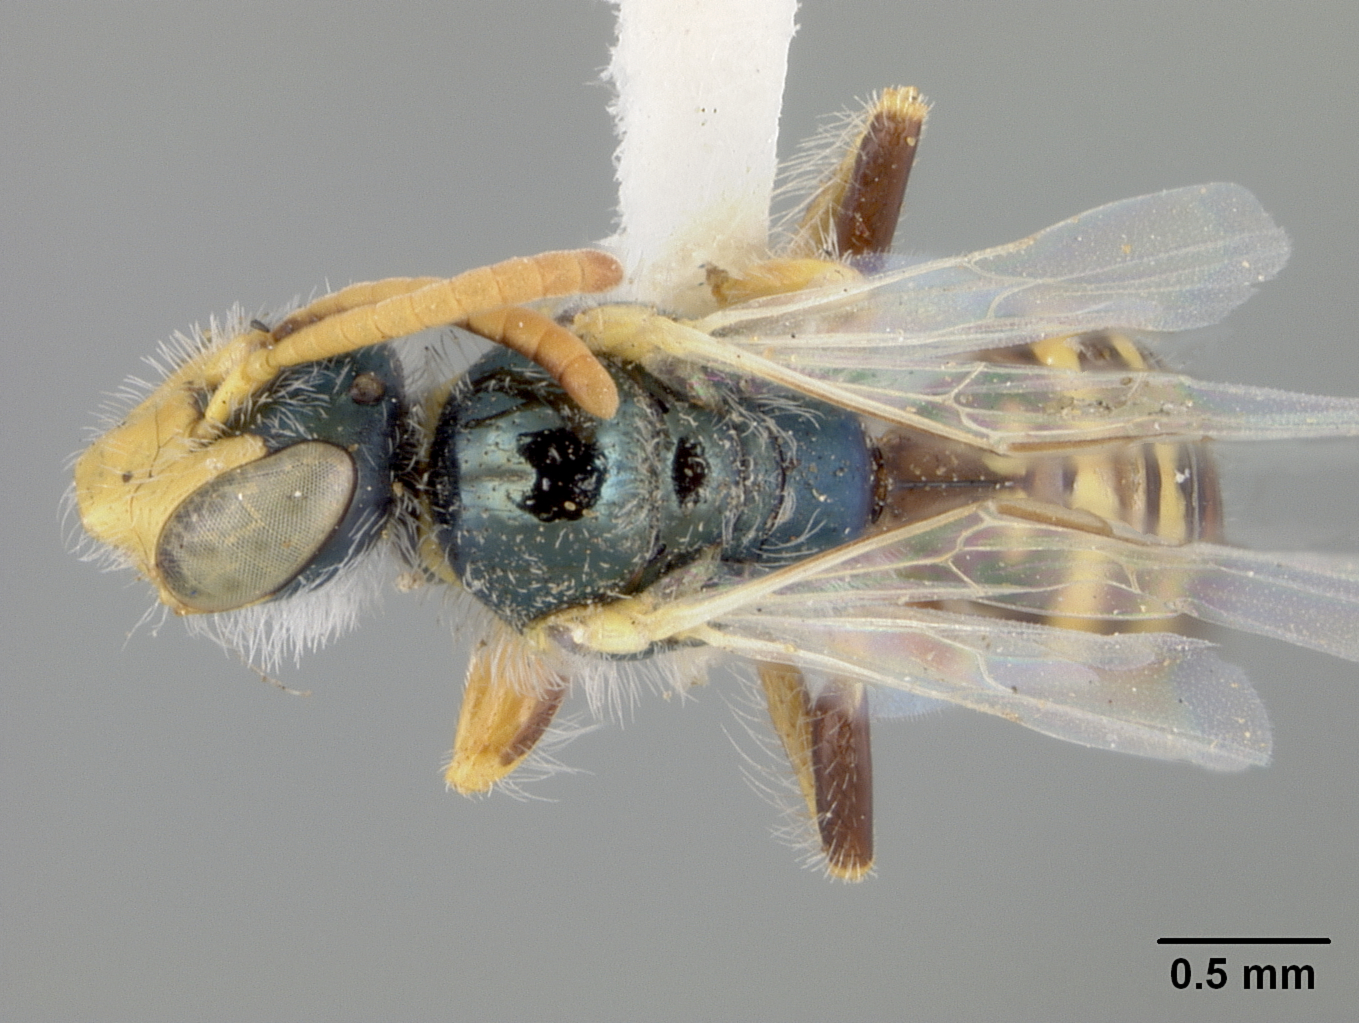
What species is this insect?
Perdita covilleae
